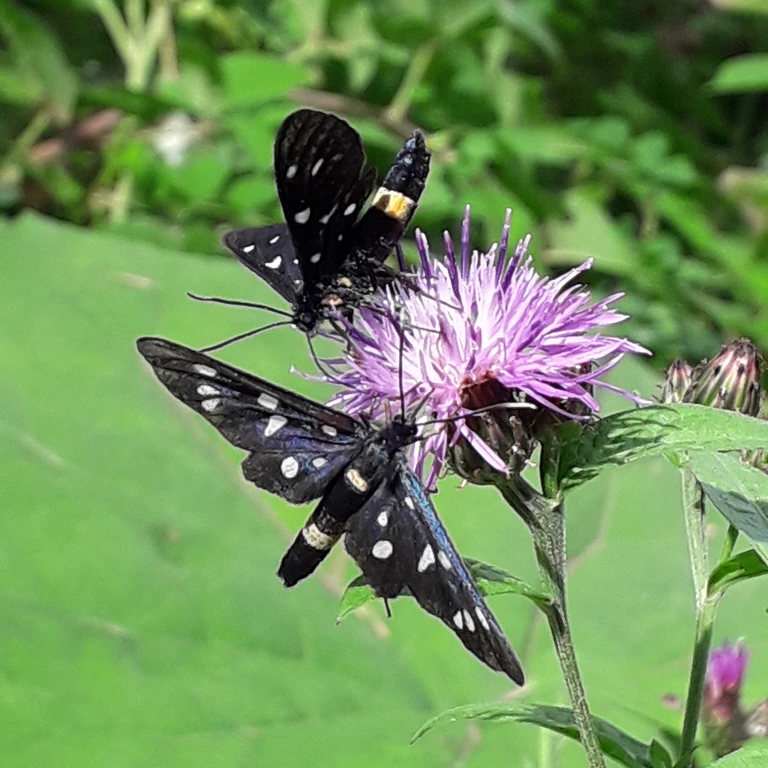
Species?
Amata phegea
